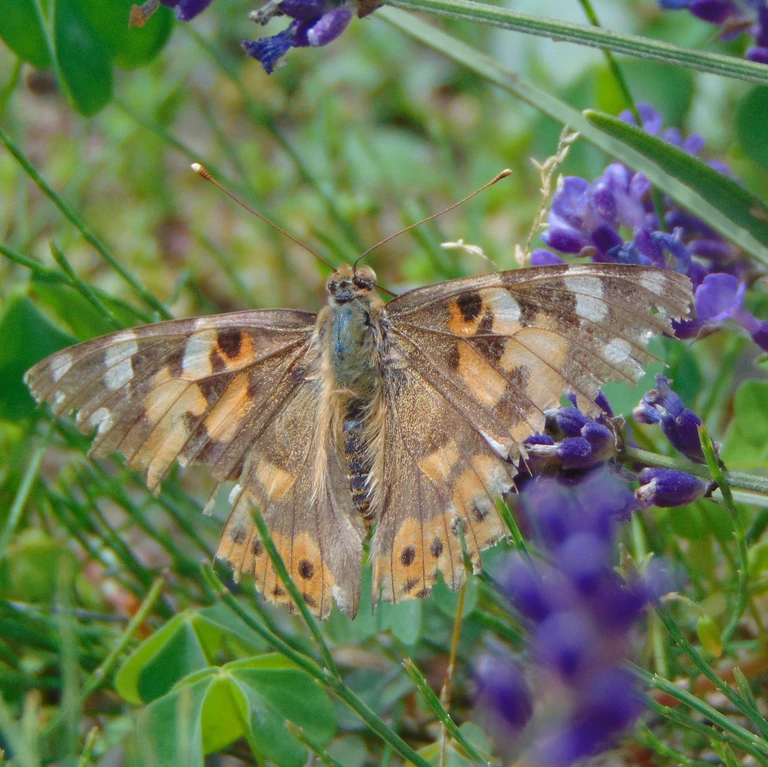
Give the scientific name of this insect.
Vanessa cardui
